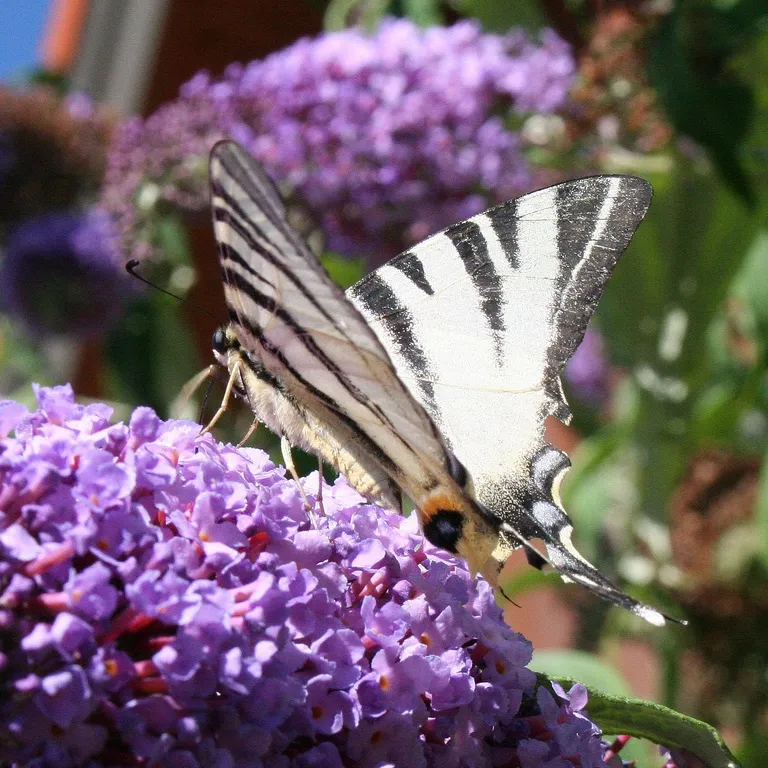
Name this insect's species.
Iphiclides podalirius
